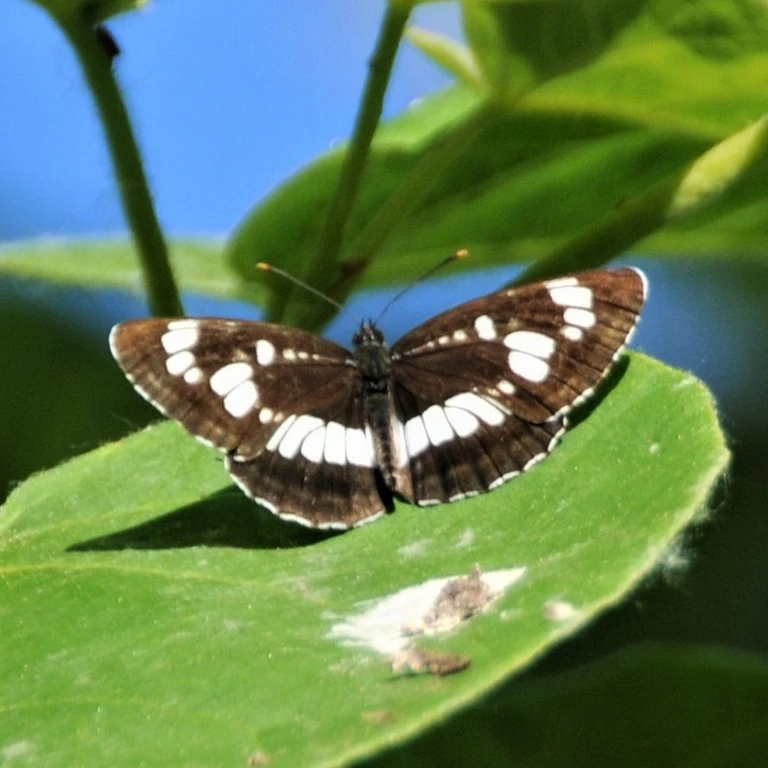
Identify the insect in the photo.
Neptis rivularis
